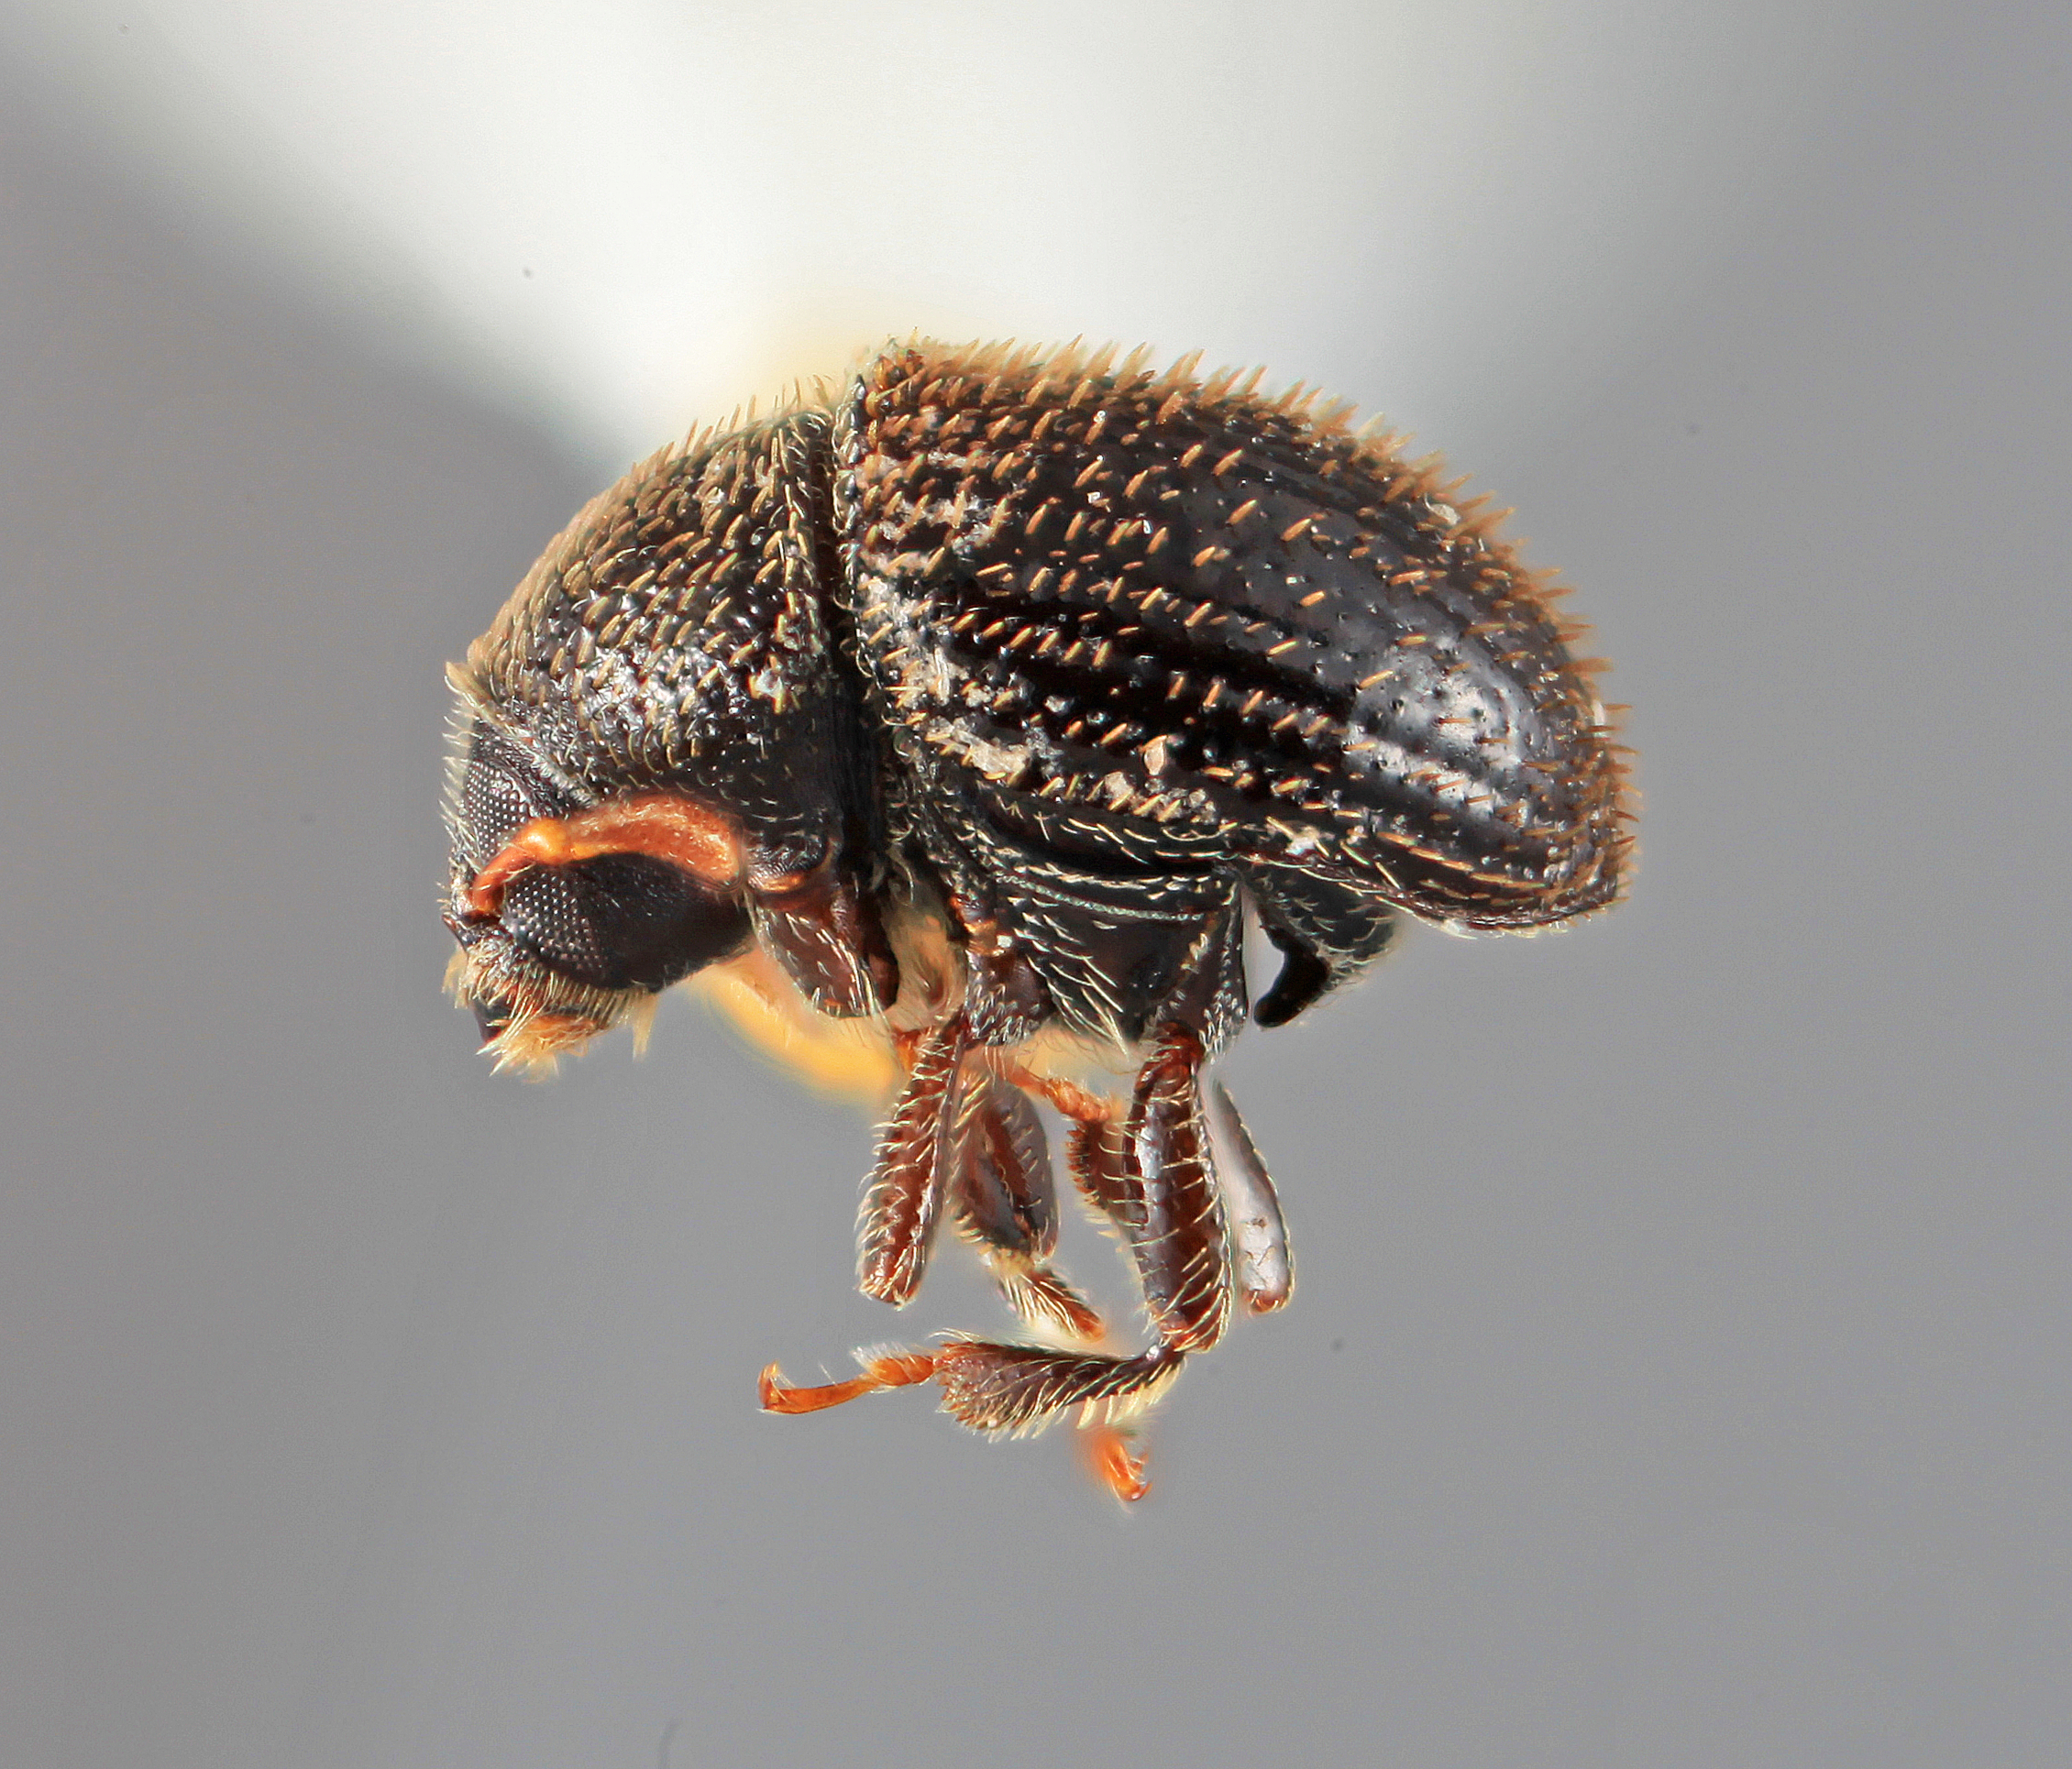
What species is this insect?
Chramesus setosus
